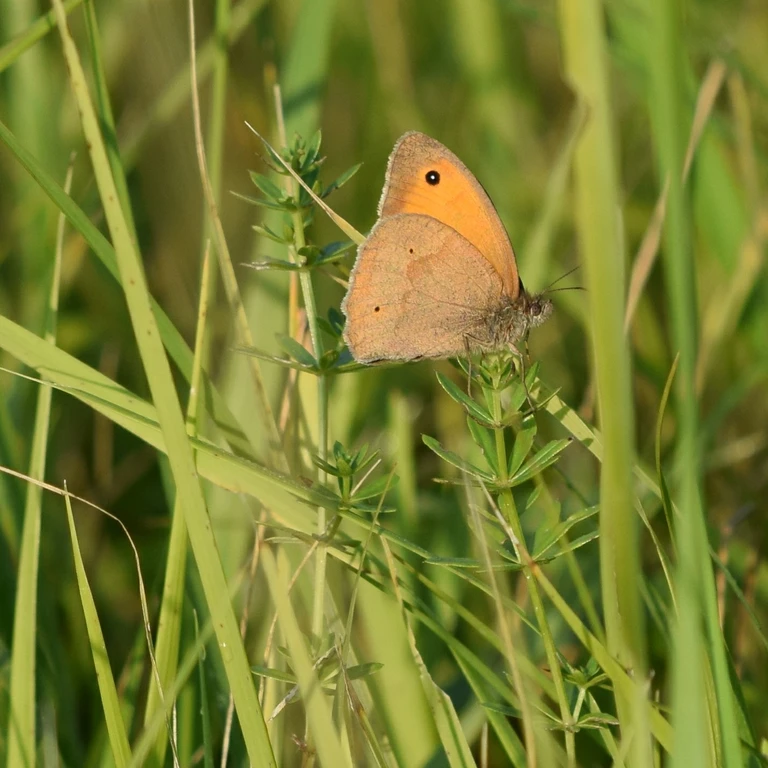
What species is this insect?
Maniola jurtina
